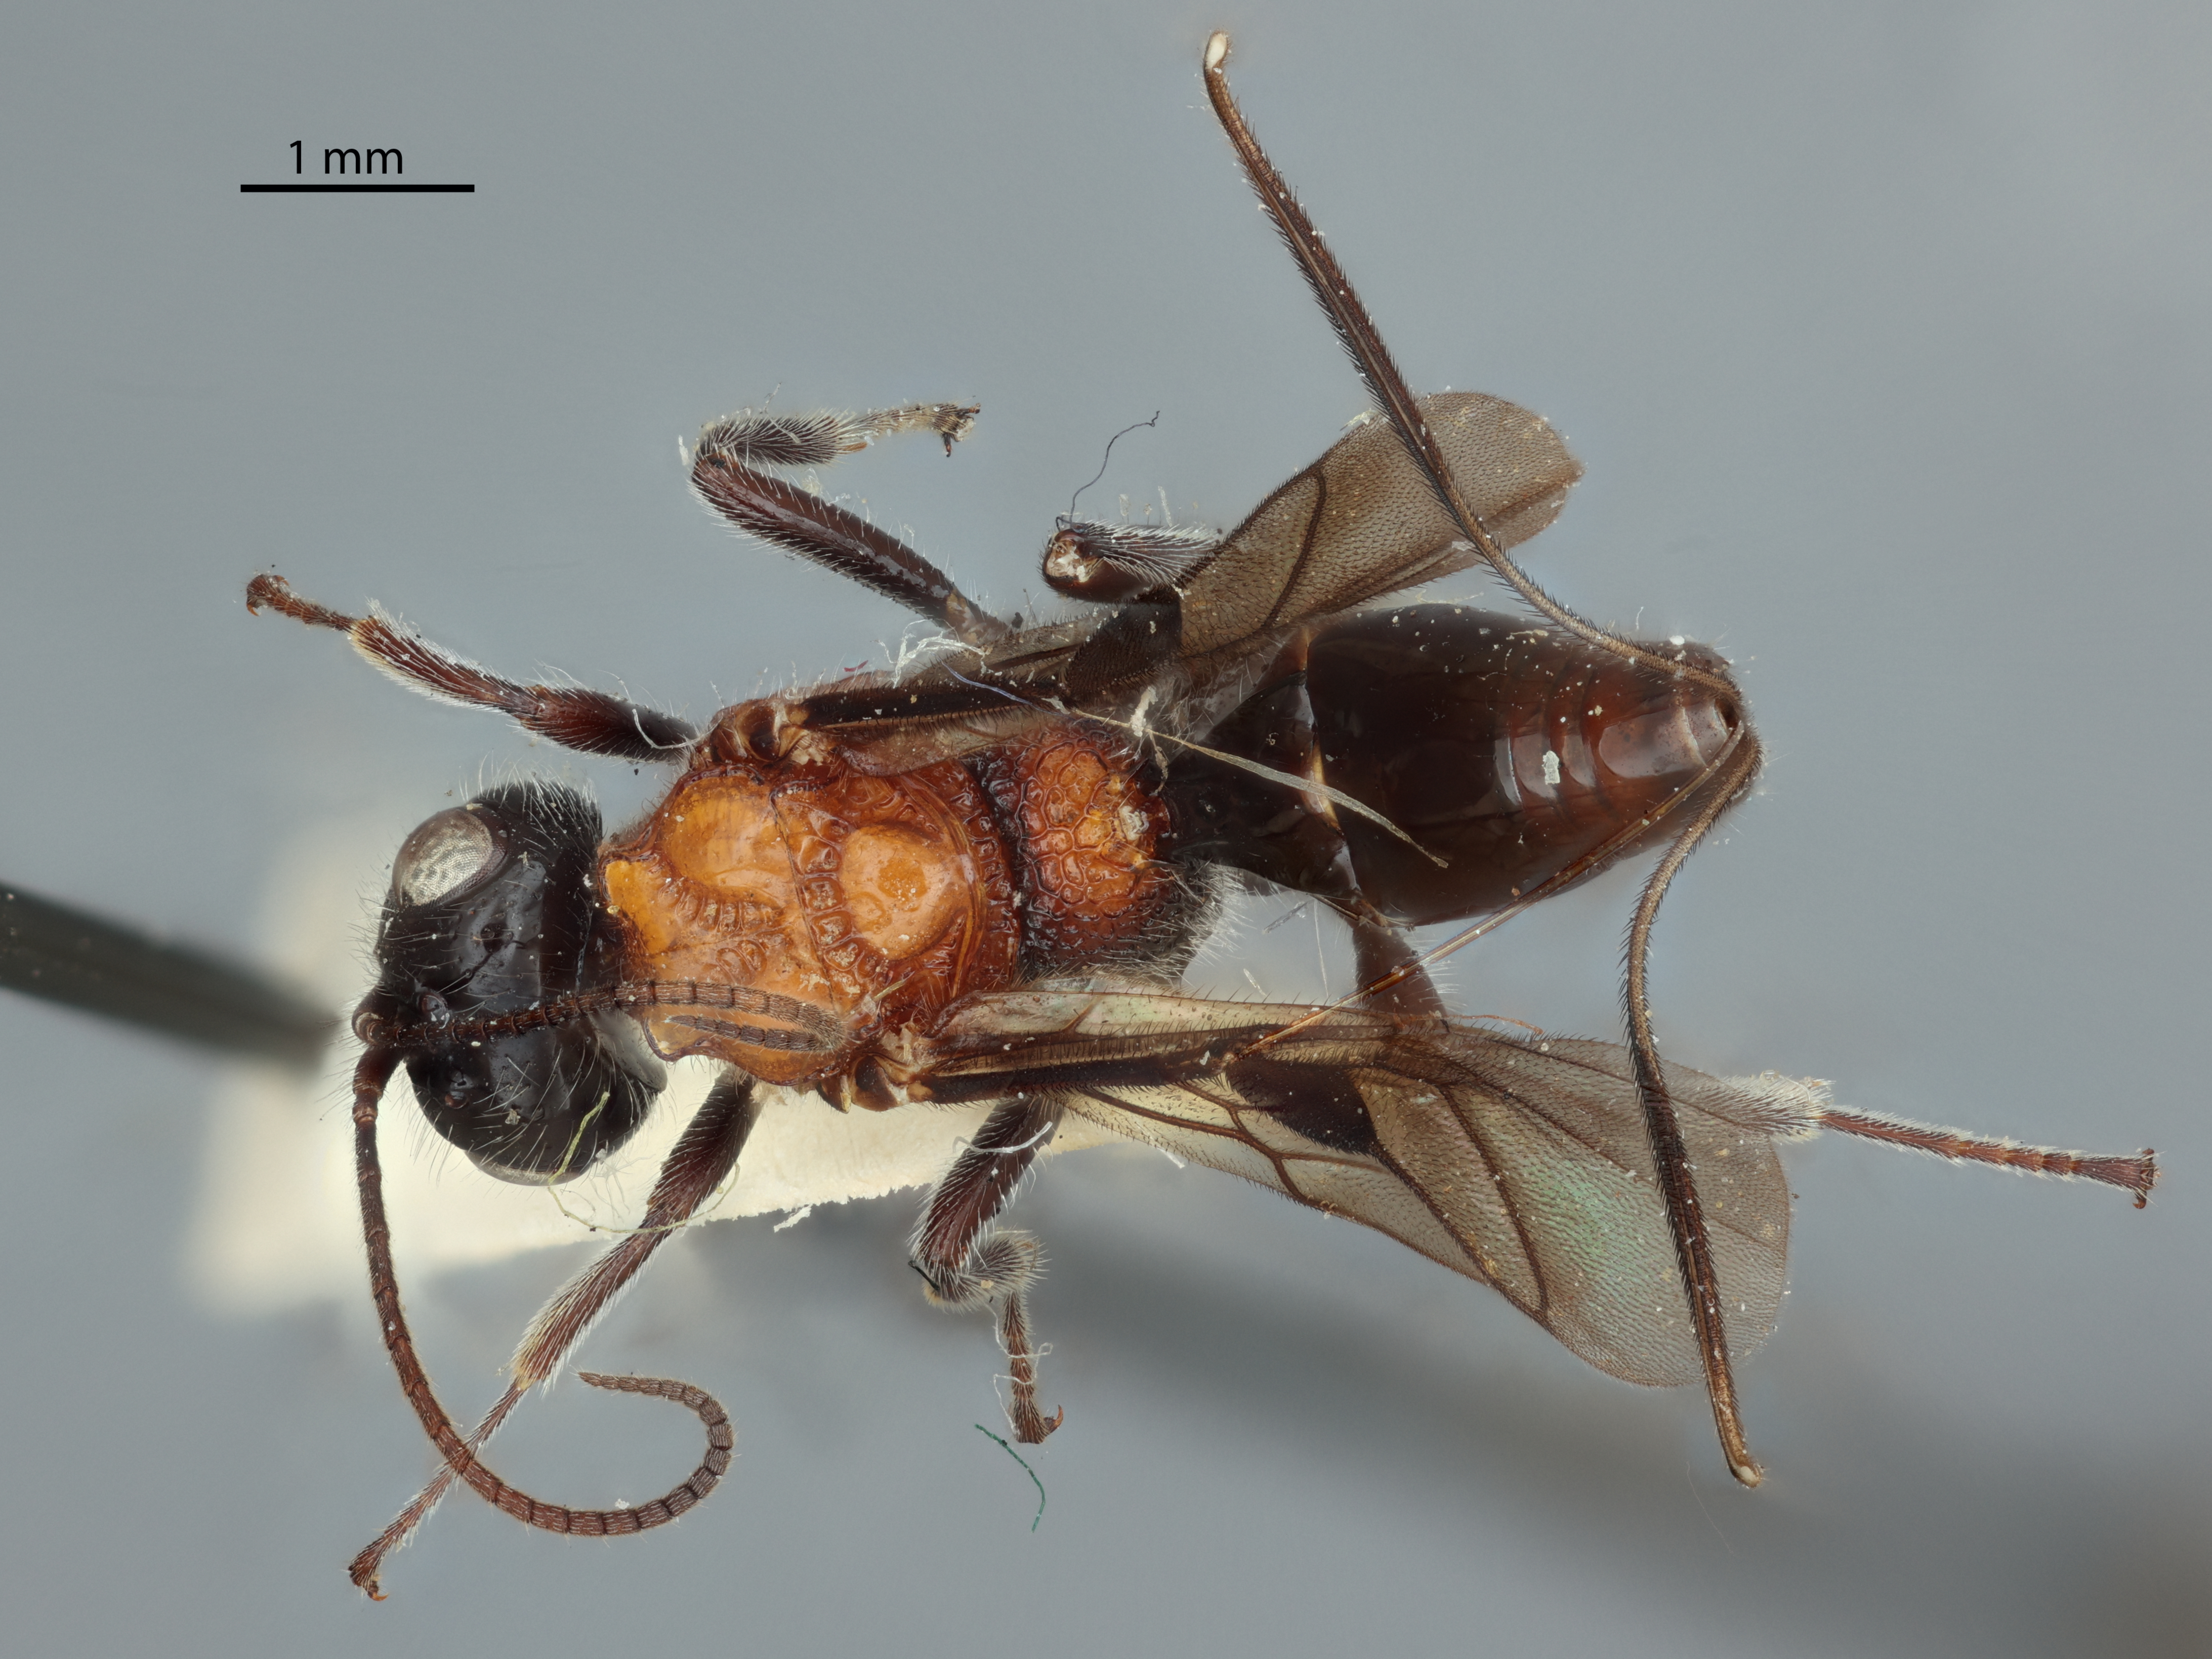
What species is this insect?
Cenocoelius quadratus
